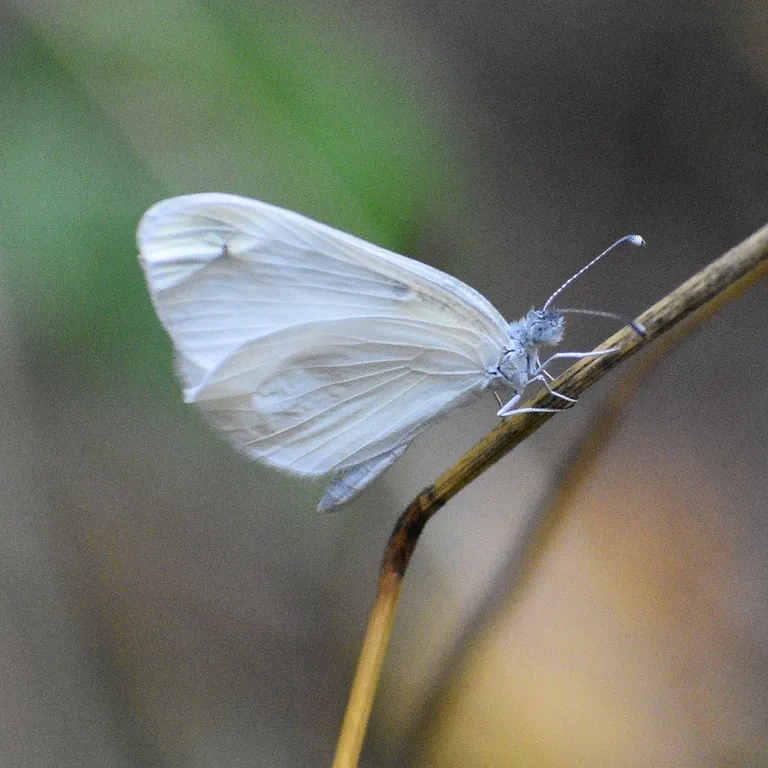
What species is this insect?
Leptidea sinapis/juvernica
